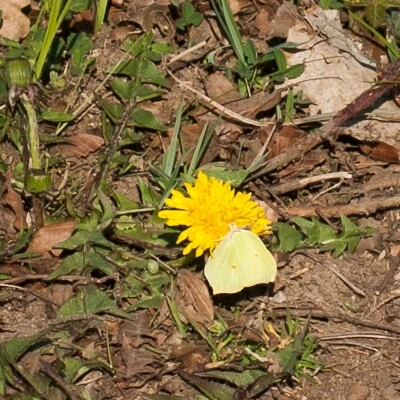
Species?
Gonepteryx rhamni
